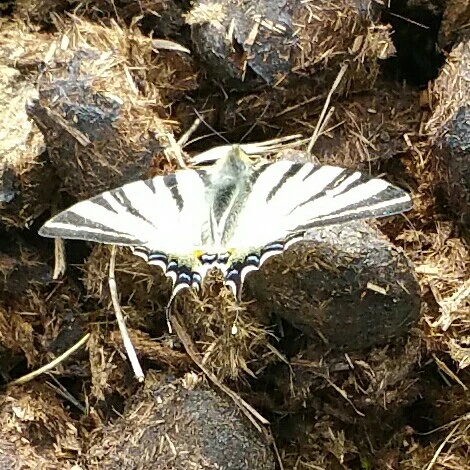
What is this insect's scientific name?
Iphiclides podalirius
